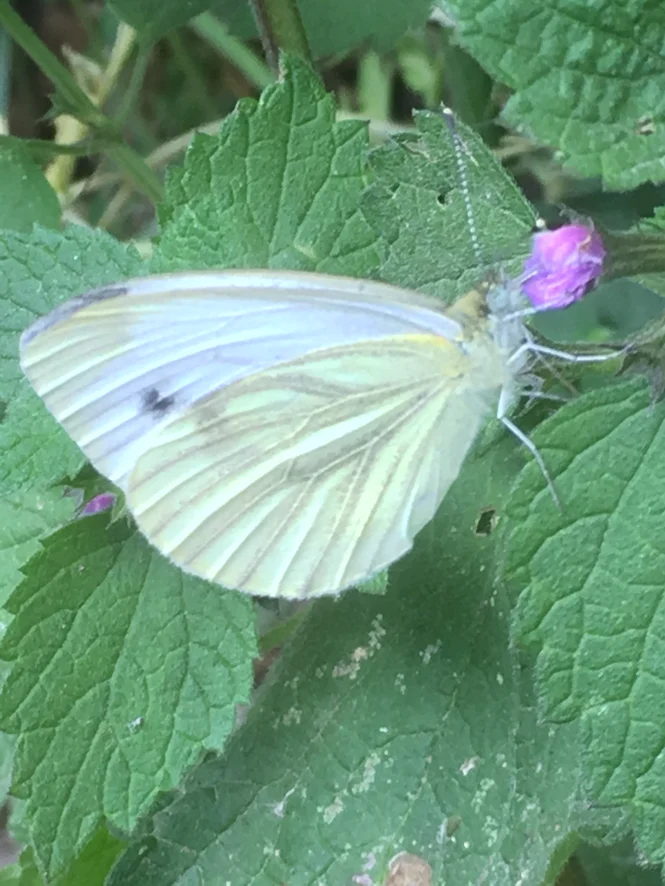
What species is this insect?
Pieris napi
